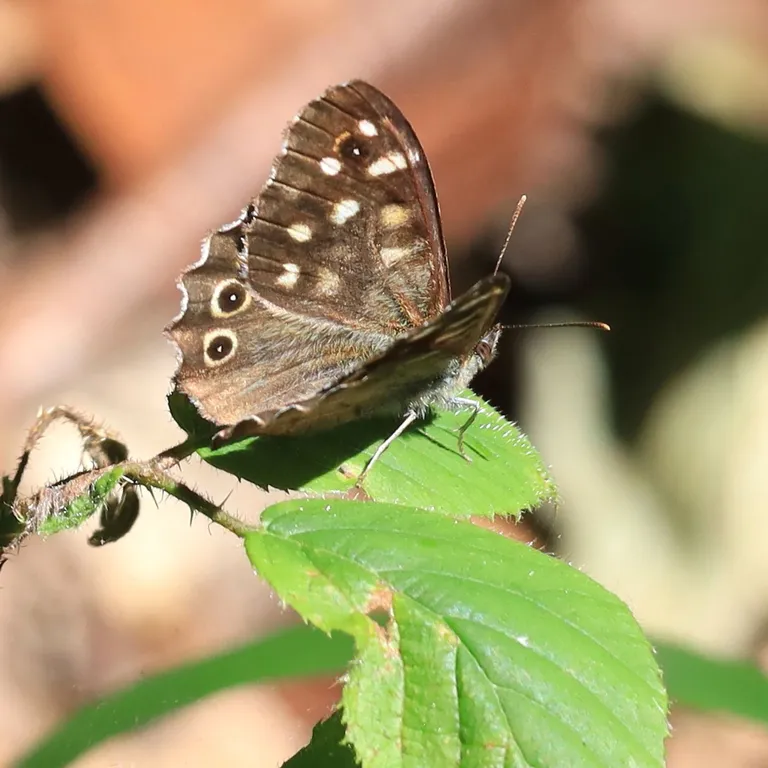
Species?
Pararge aegeria
